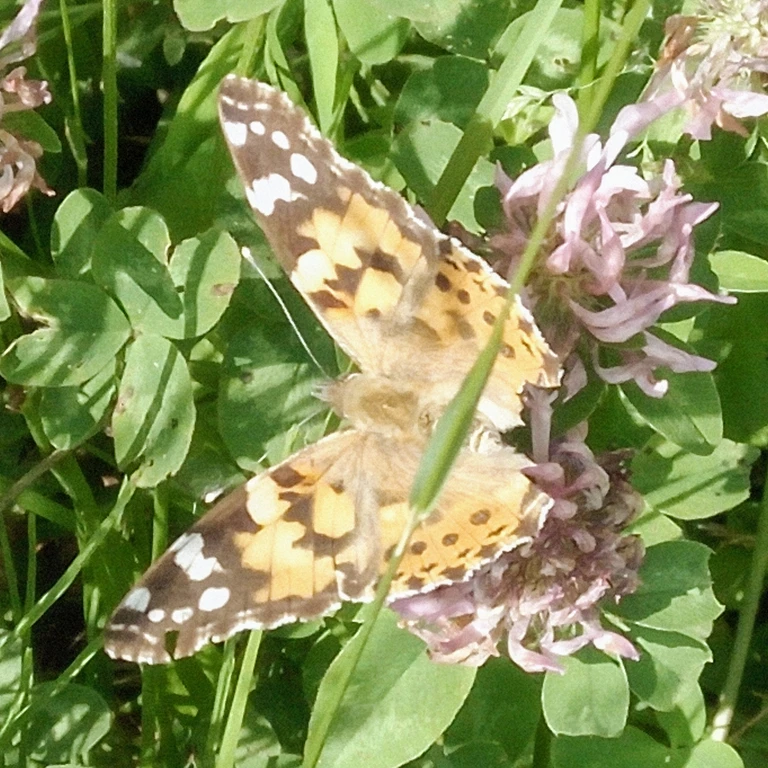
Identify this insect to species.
Vanessa cardui
